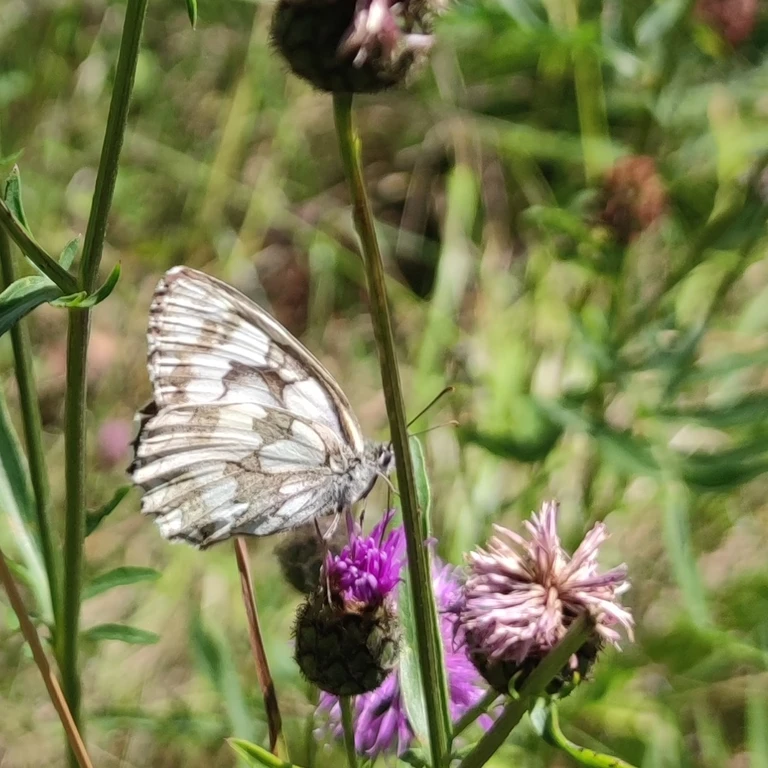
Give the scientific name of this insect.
Melanargia galathea
